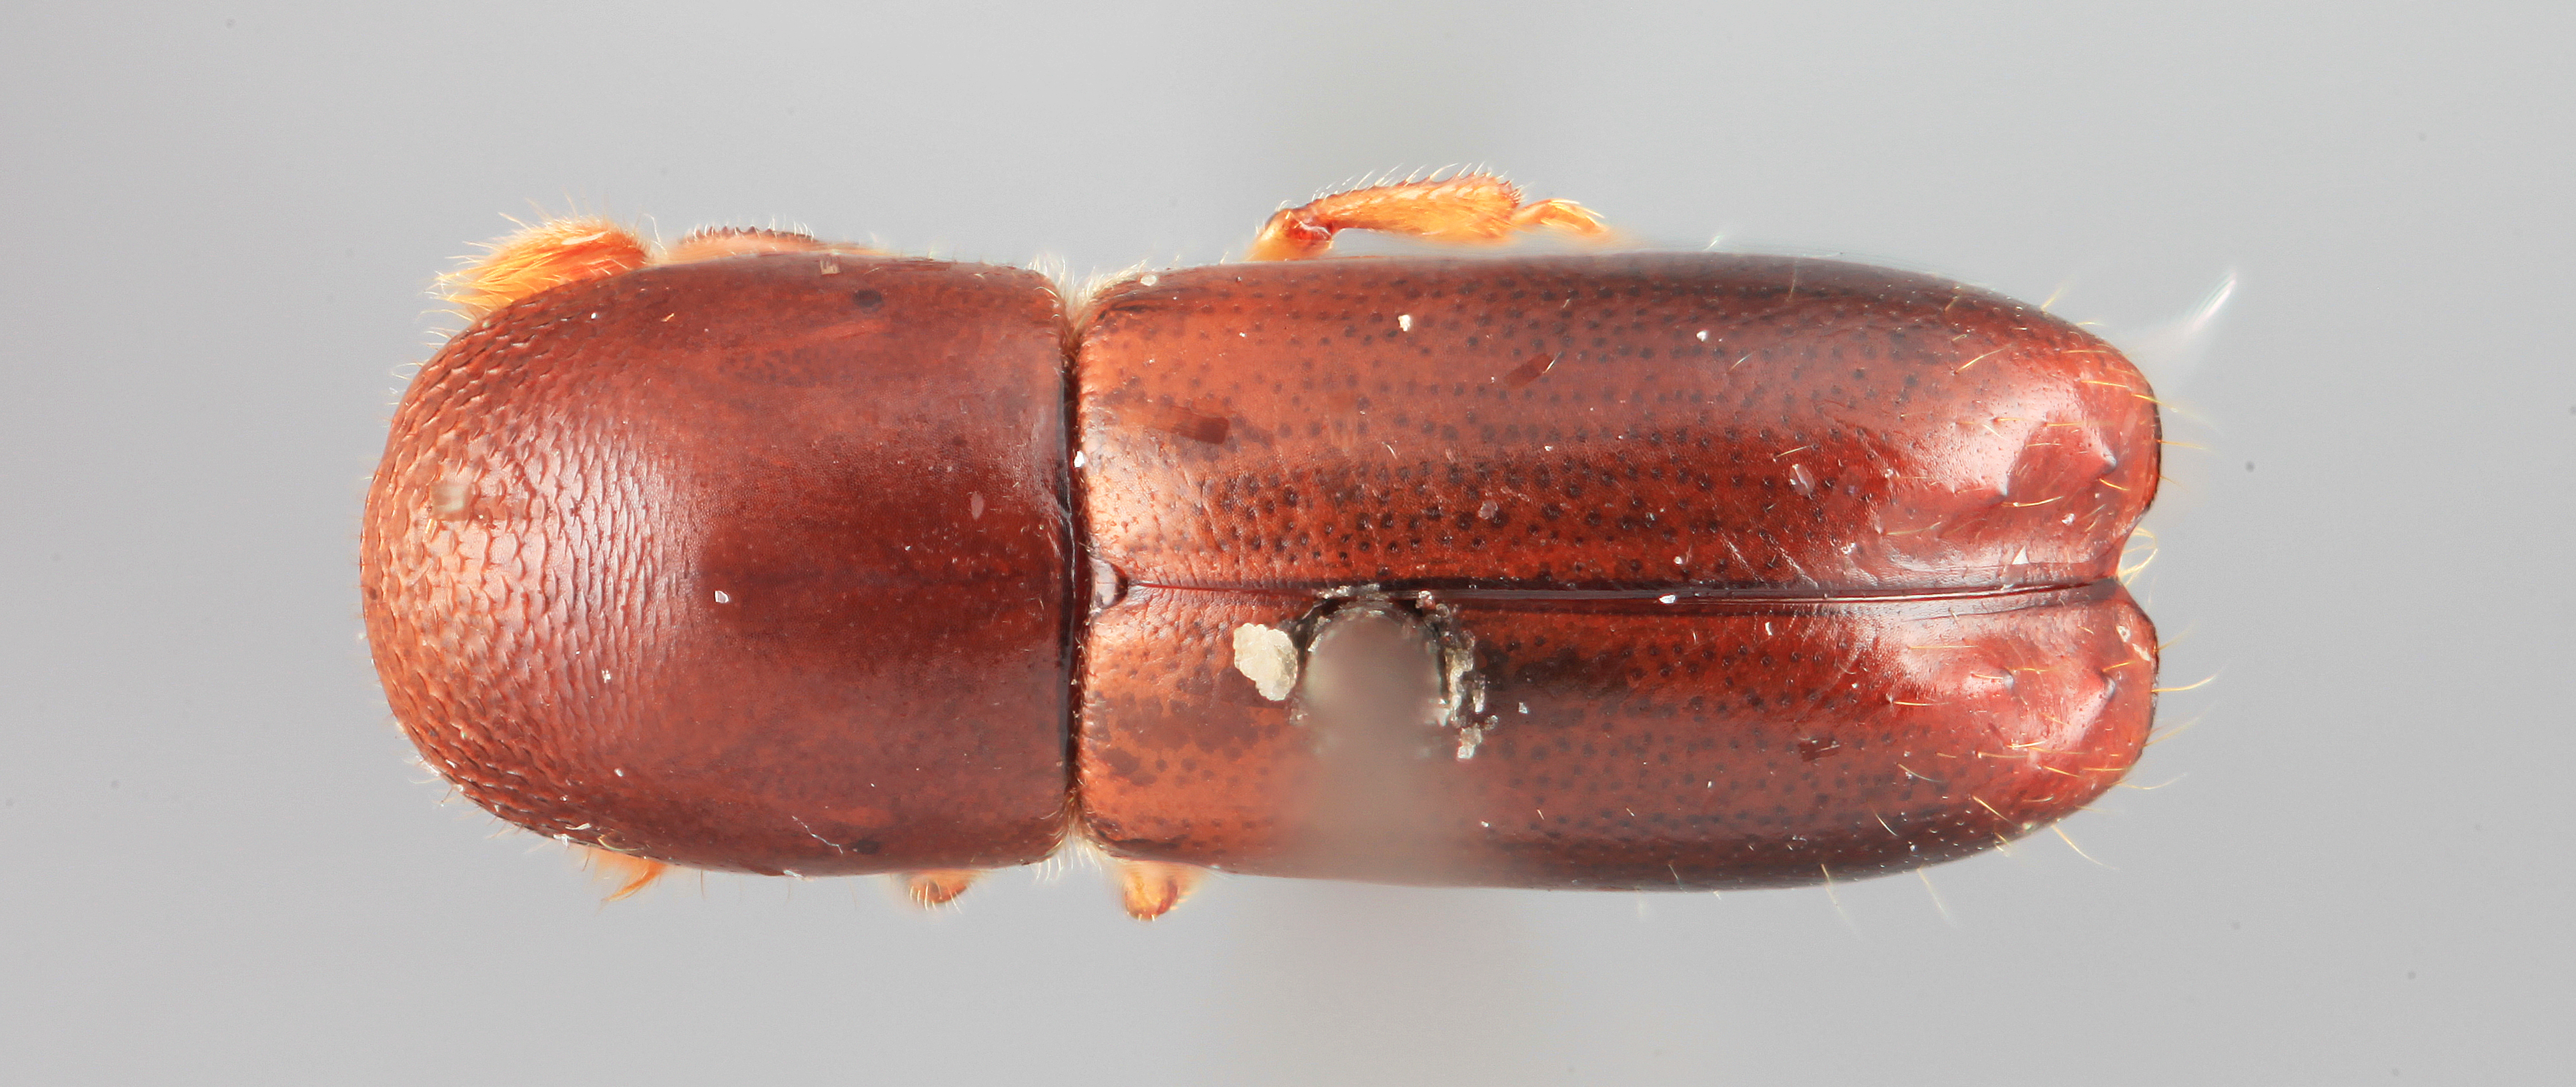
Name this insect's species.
Monarthrum subcarinatum
